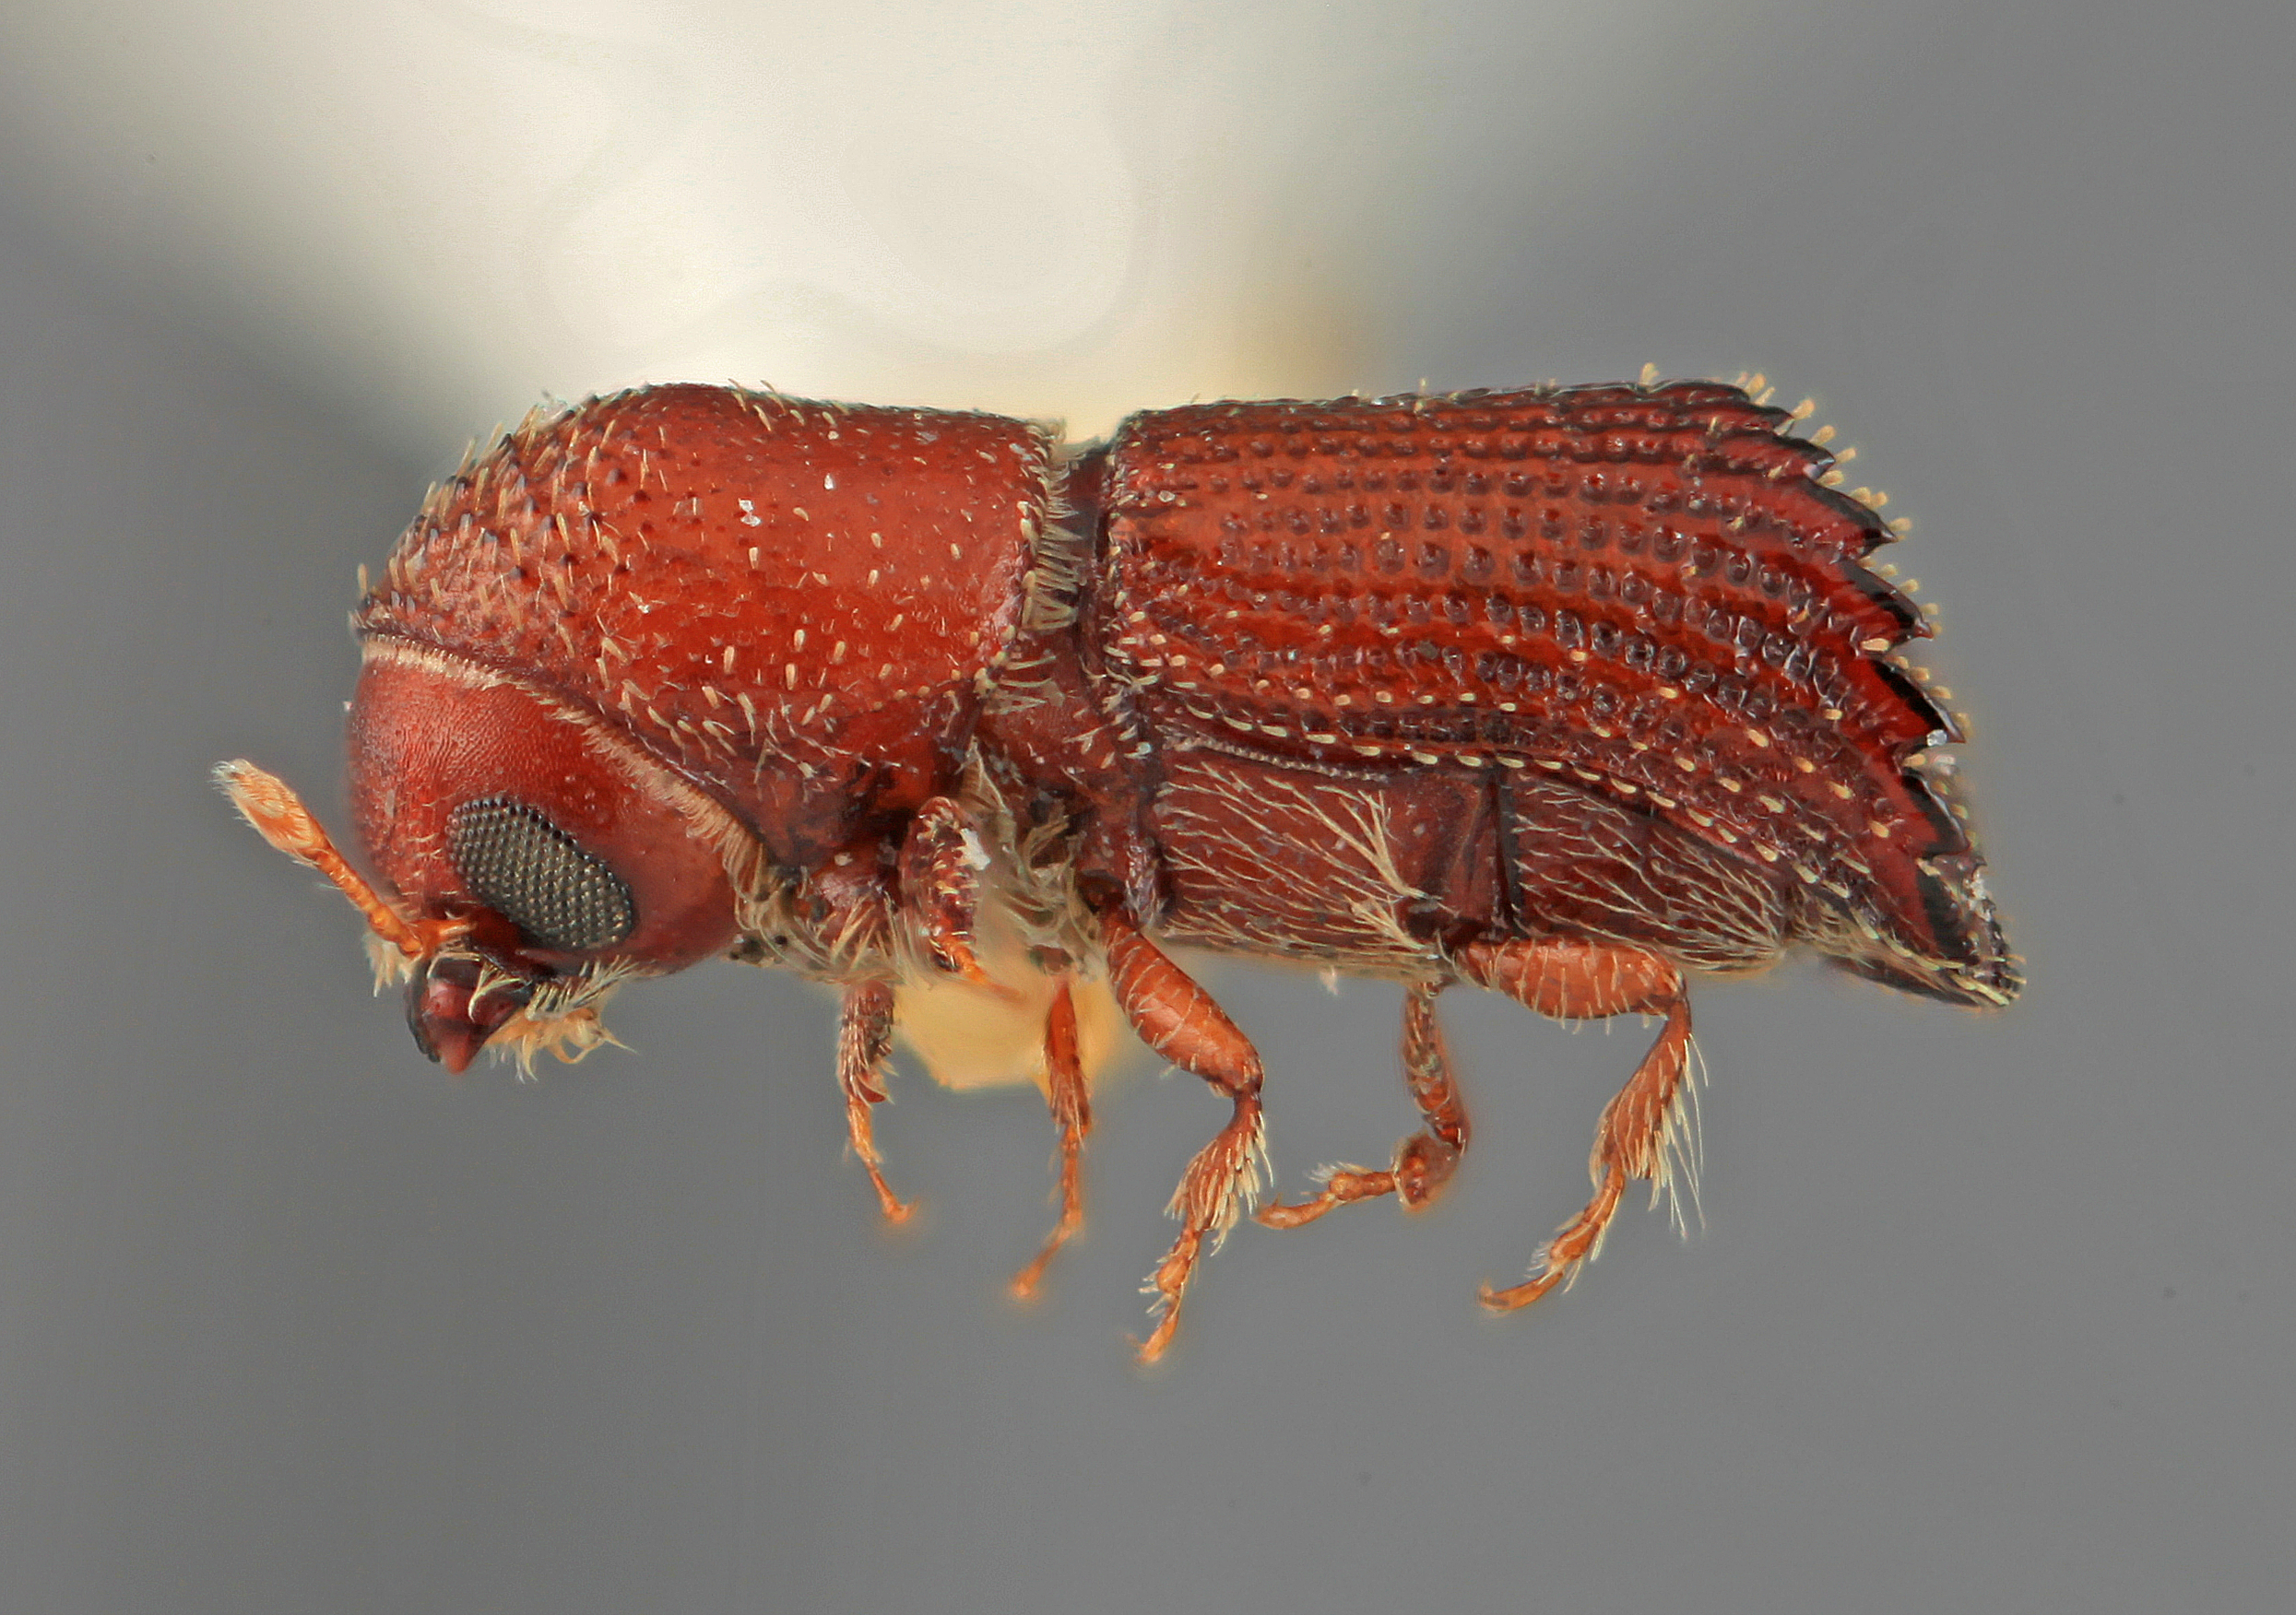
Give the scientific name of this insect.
Hylocurus aberrans
